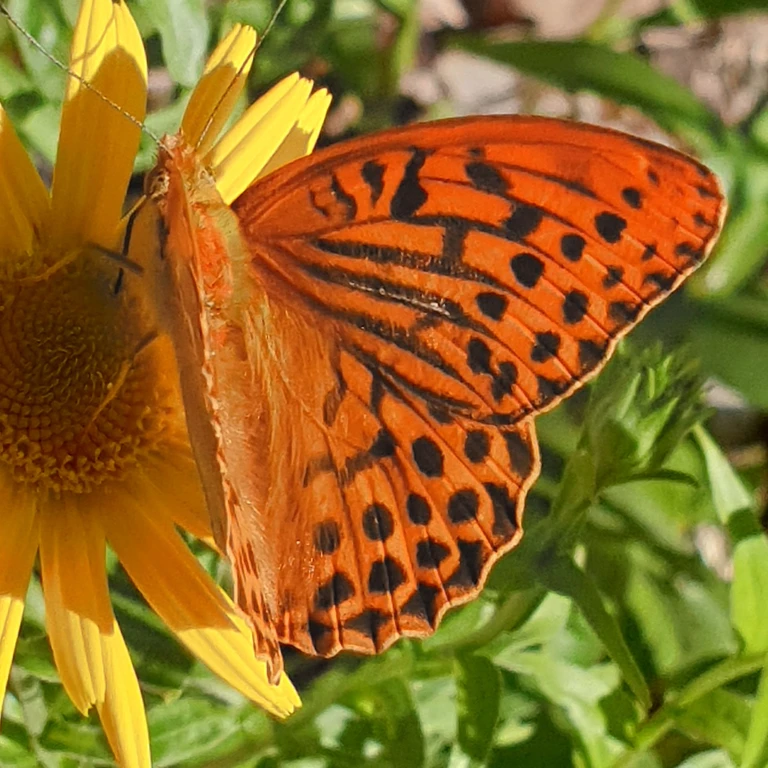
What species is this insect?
Argynnis paphia
